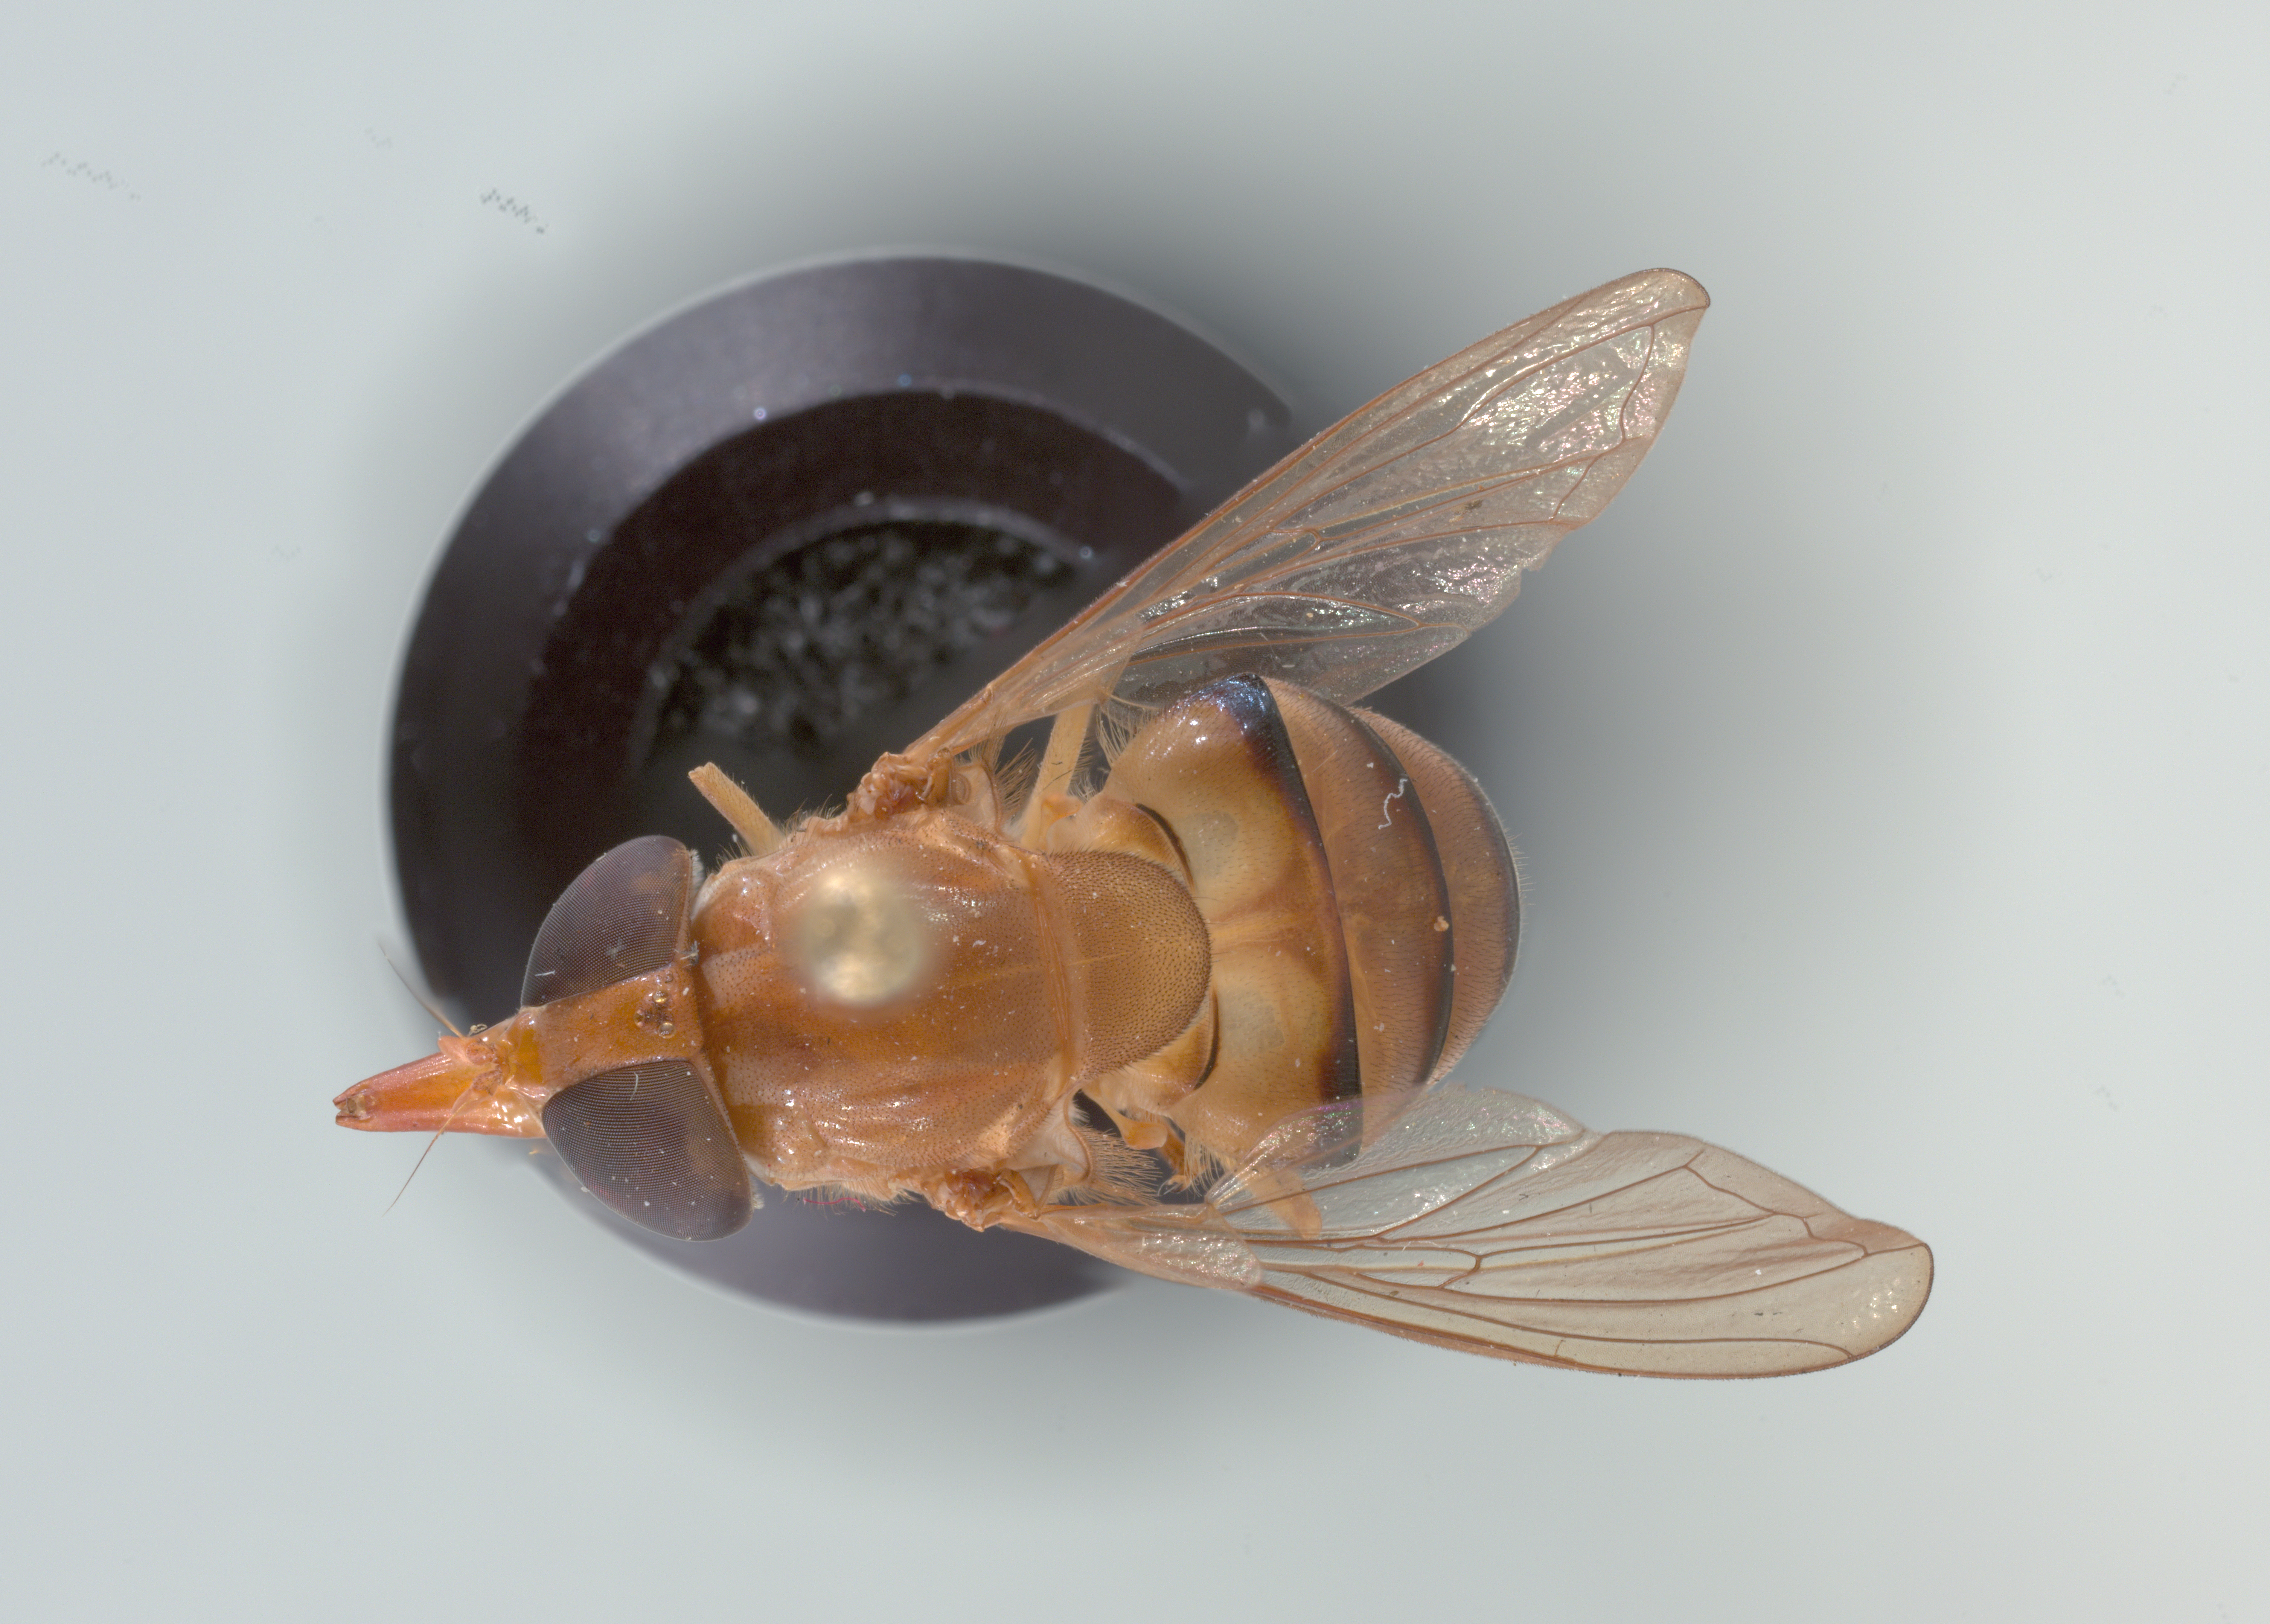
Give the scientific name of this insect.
Rhingia lutea
